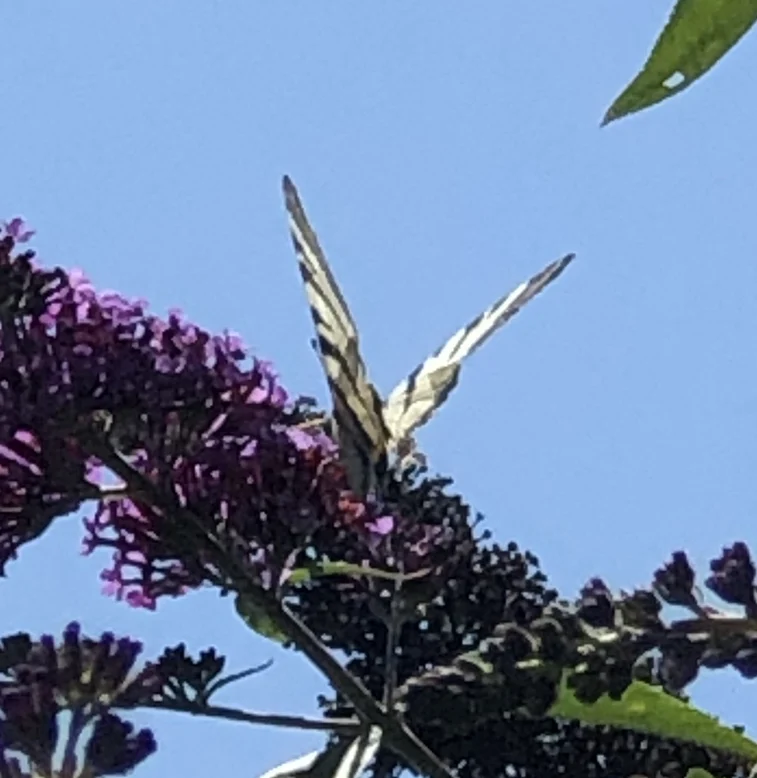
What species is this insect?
Iphiclides podalirius
